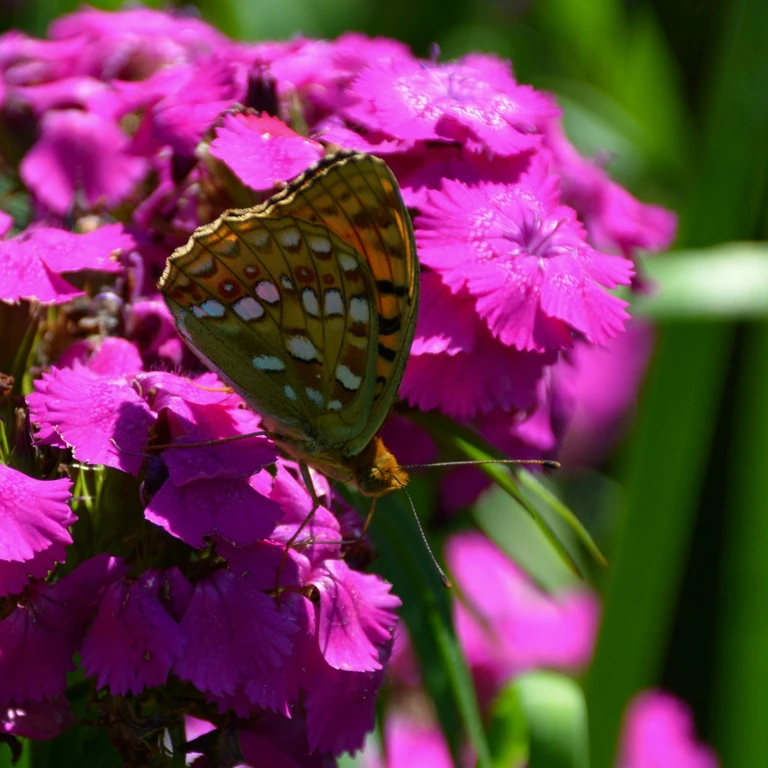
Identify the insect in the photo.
Fabriciana adippe
